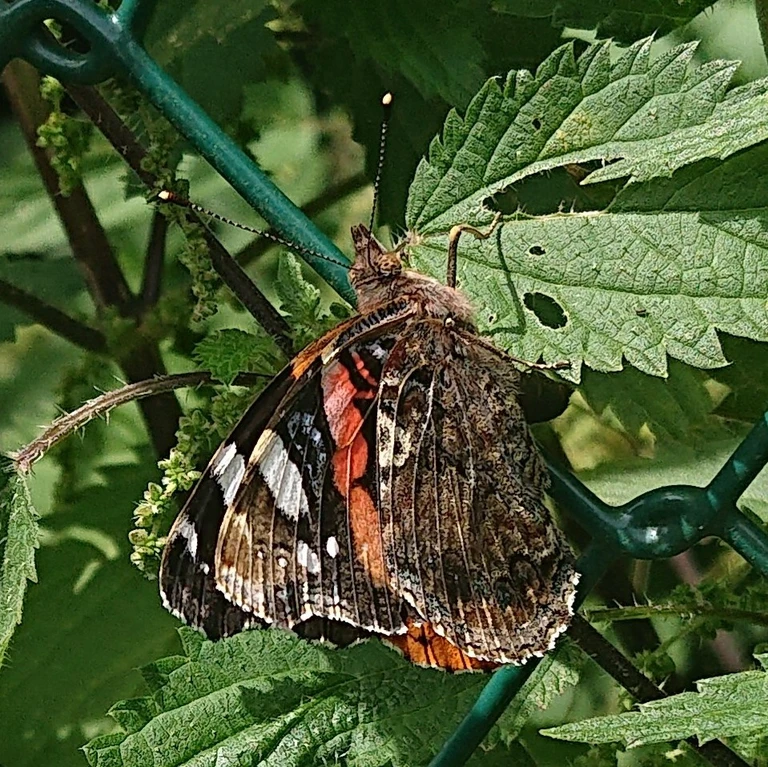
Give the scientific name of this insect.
Vanessa atalanta
